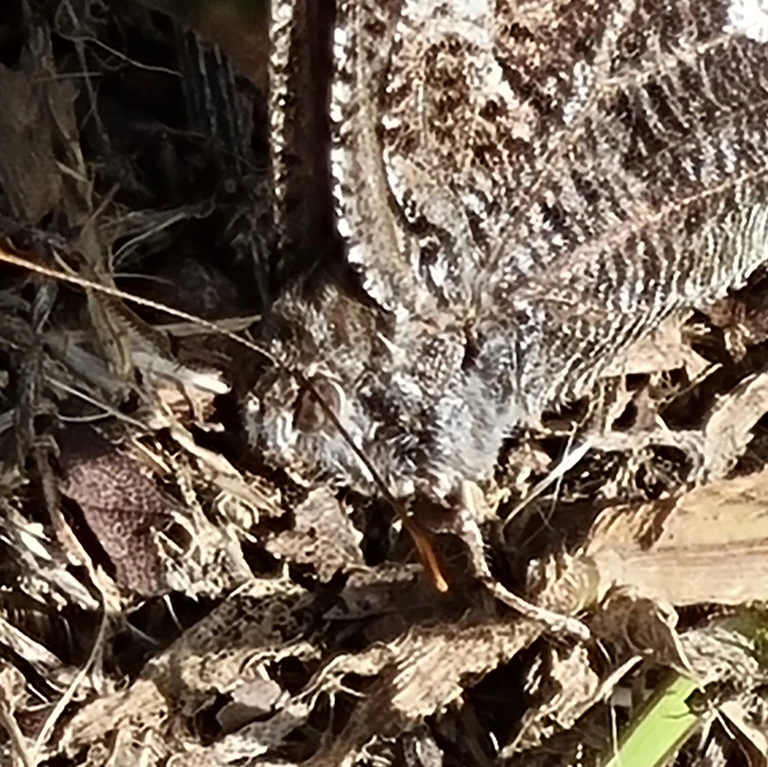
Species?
Brintesia circe
